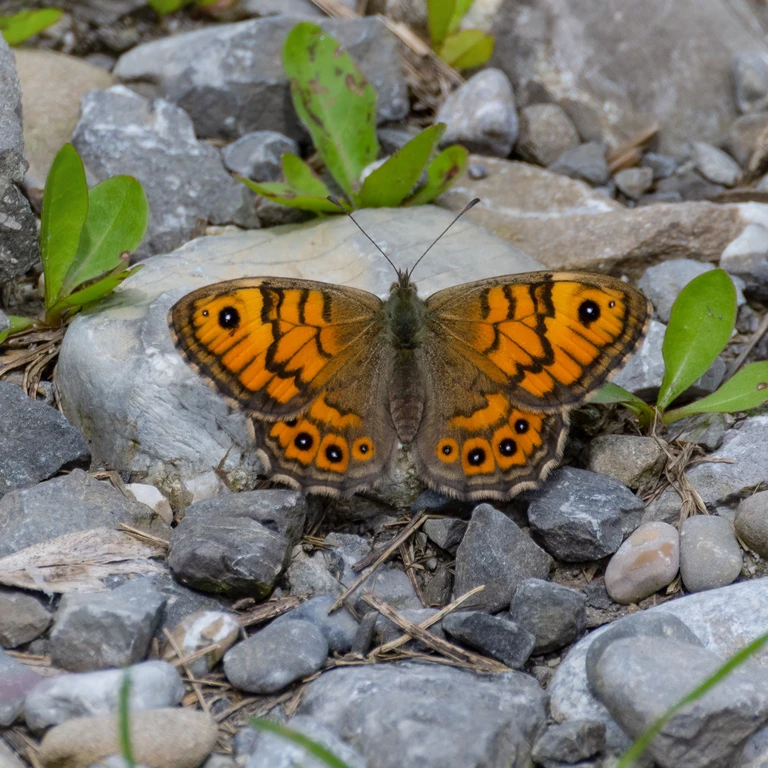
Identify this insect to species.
Lasiommata megera (also Pararge megera)
